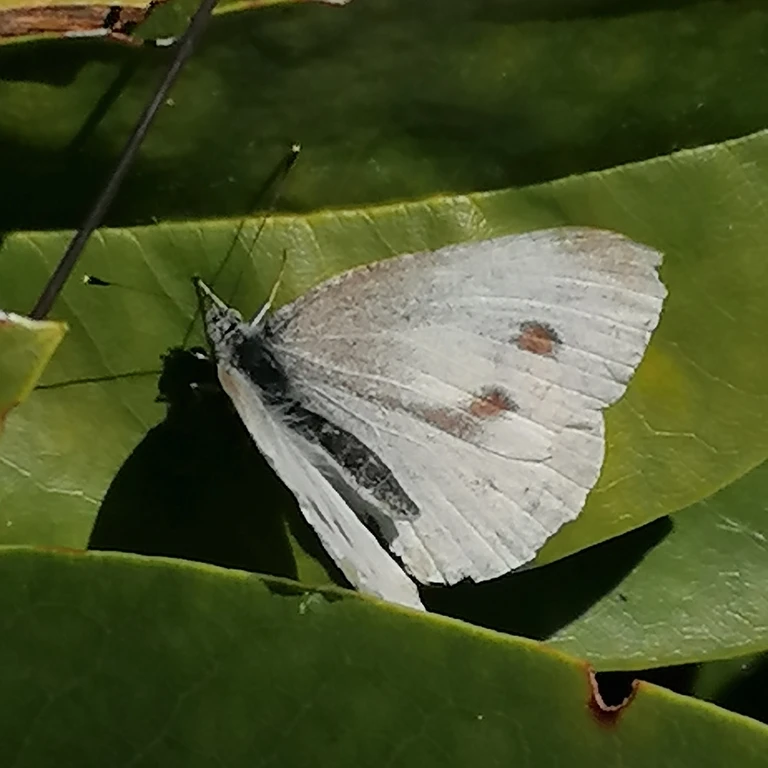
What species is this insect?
Pieris rapae
